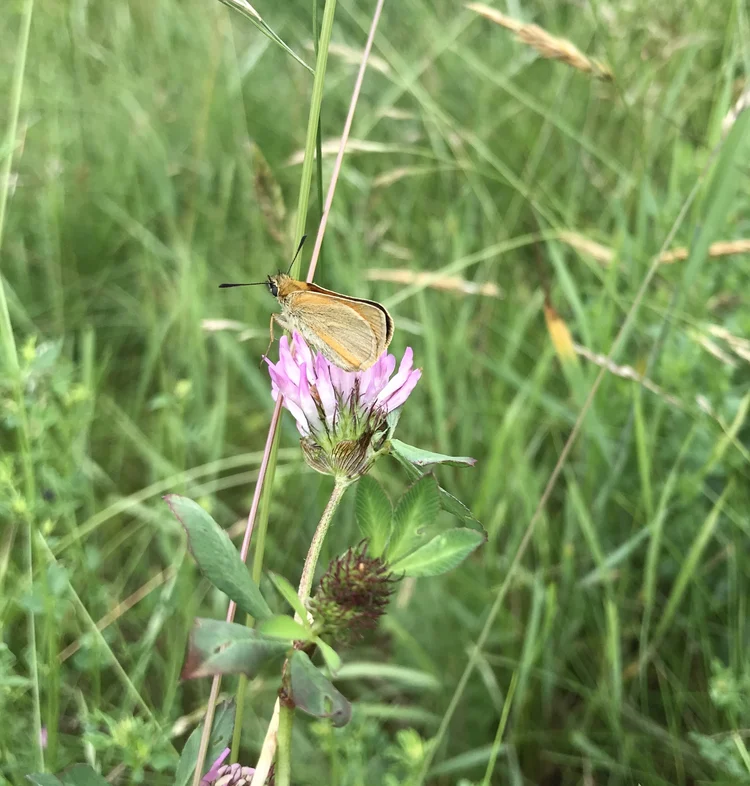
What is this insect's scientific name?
Thymelicus sylvestris
